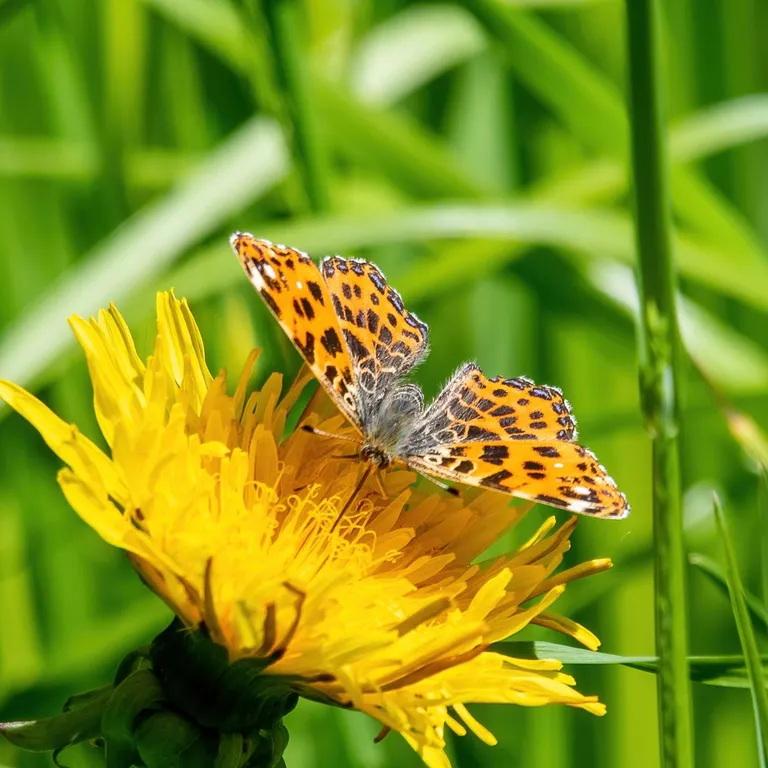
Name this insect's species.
Araschnia levana
